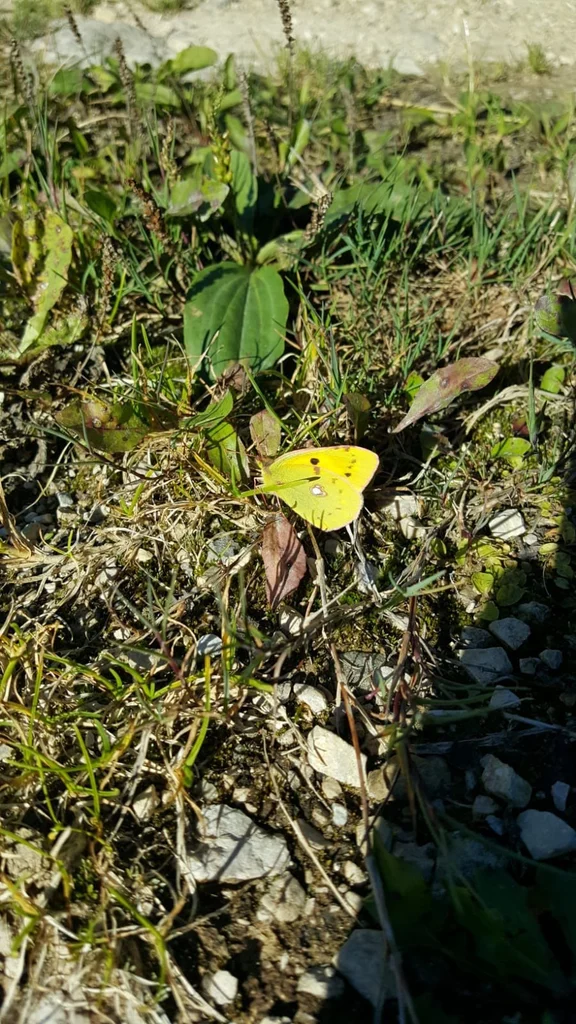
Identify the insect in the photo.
Colias croceus
